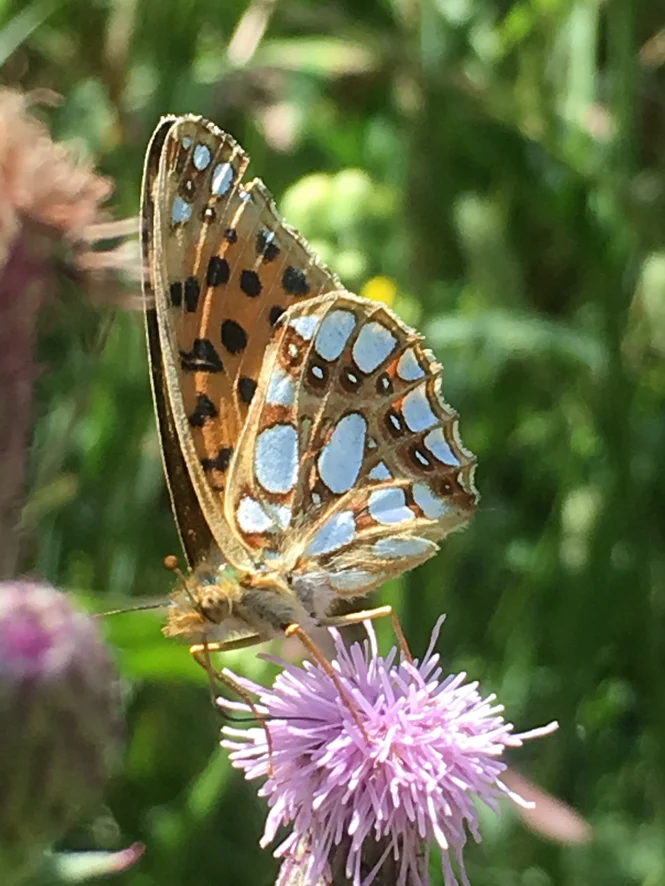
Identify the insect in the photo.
Issoria lathonia
